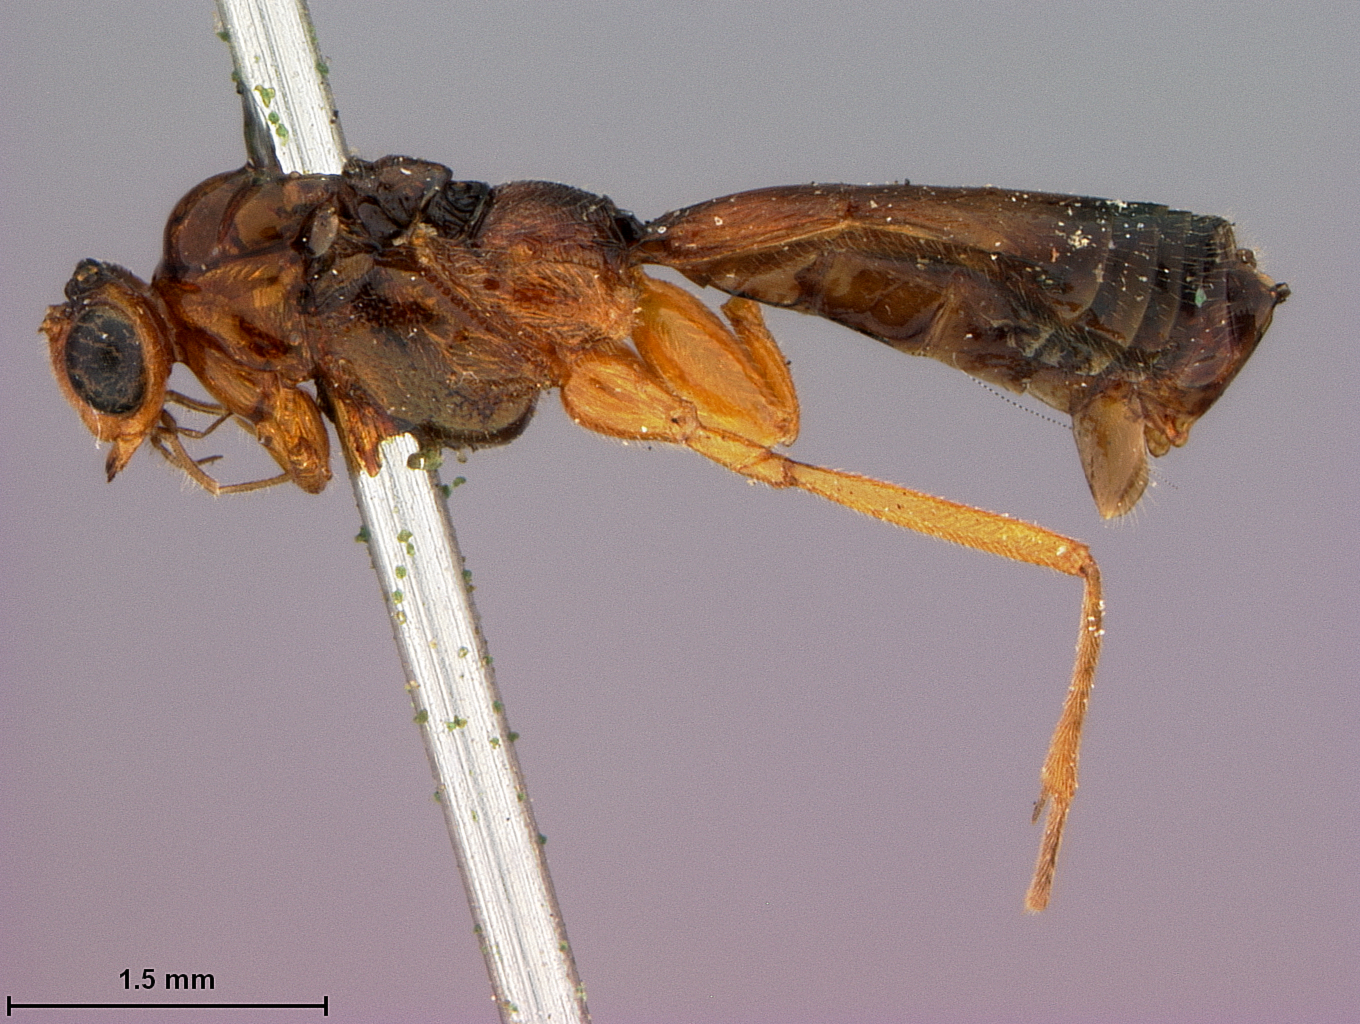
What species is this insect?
Macrocentrus affinis
